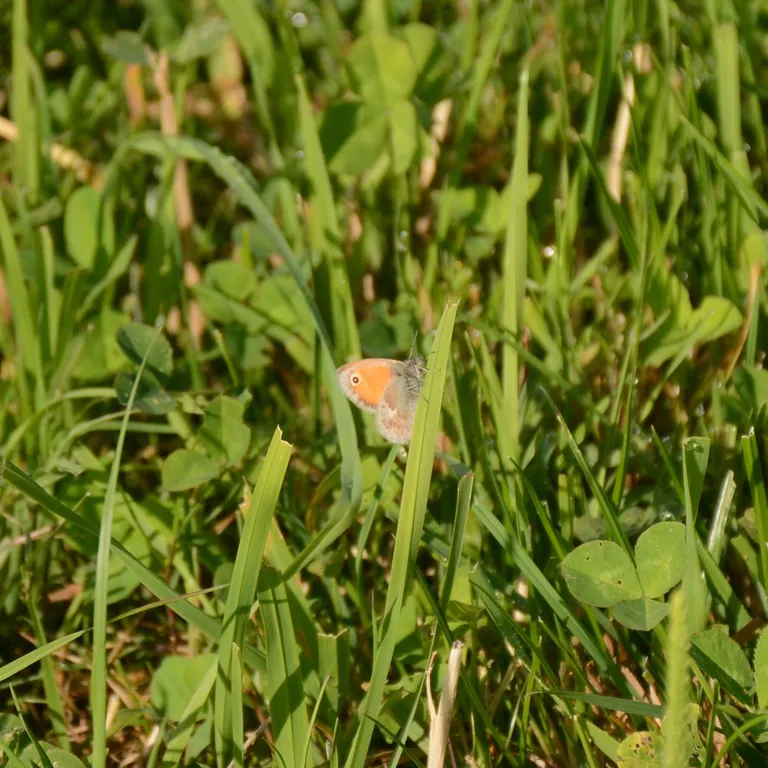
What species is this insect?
Coenonympha pamphilus
